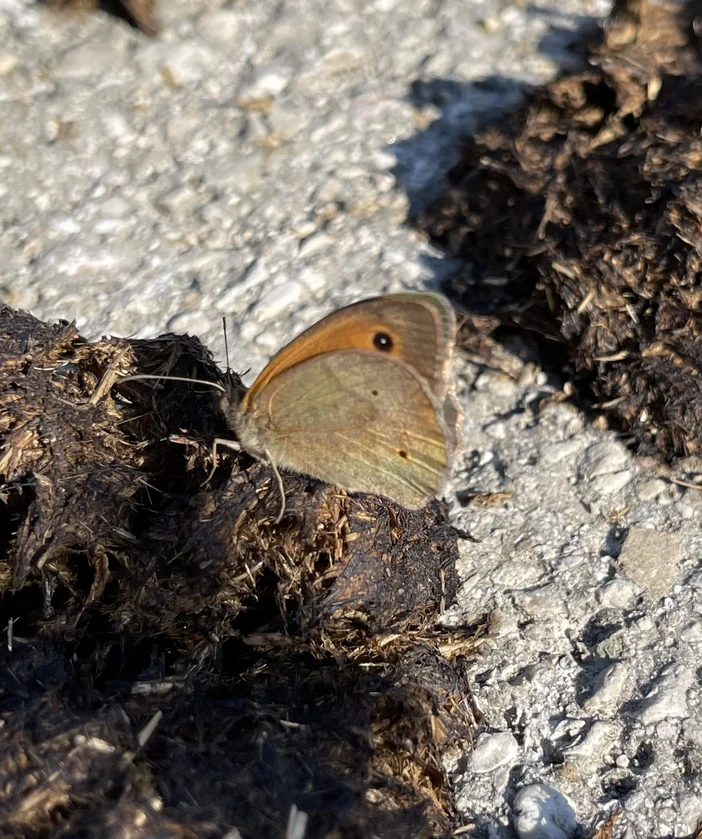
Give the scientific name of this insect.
Maniola jurtina
